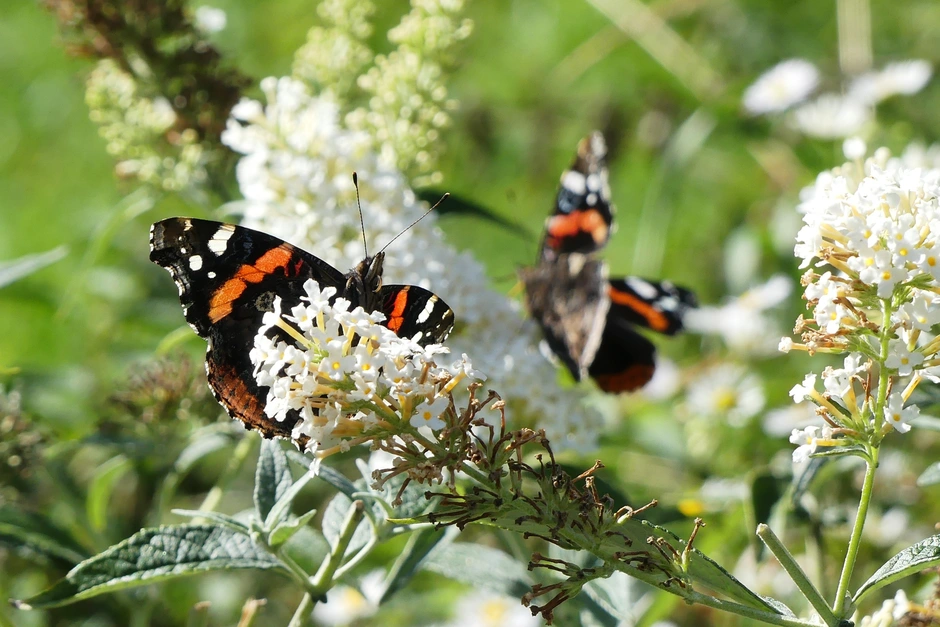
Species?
Vanessa atalanta
